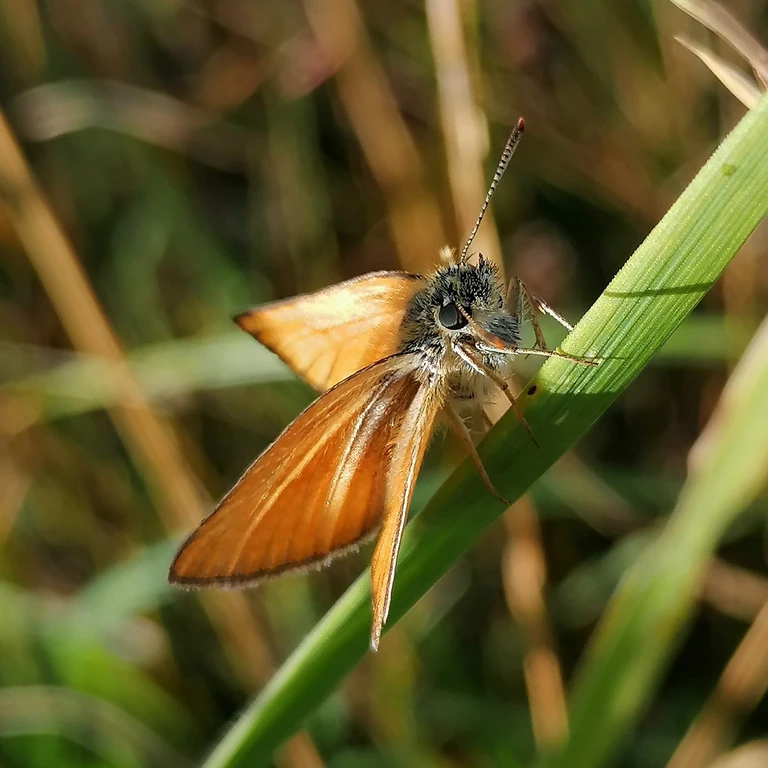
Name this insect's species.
Thymelicus sylvestris
